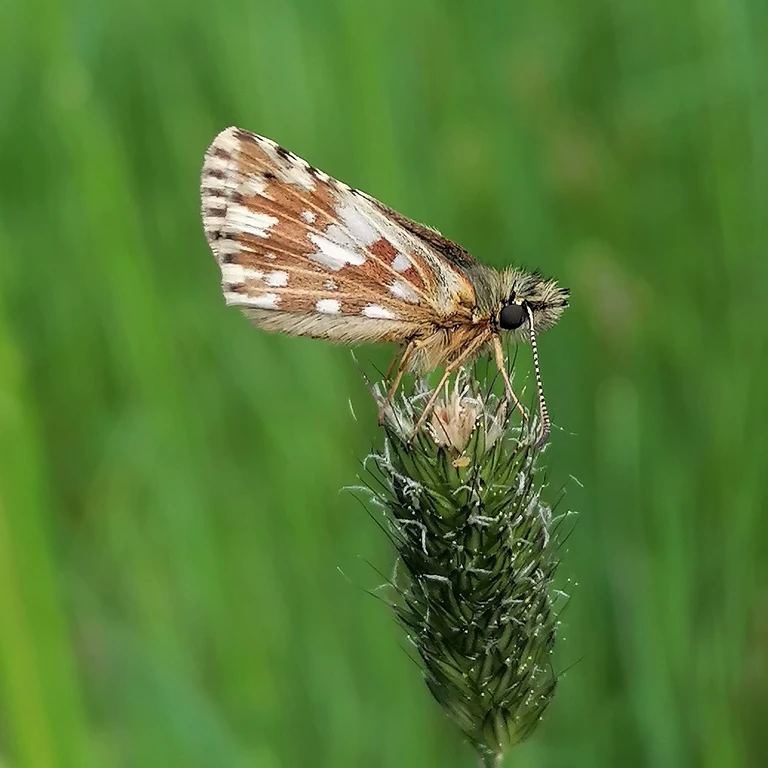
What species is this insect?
Pyrgus malvae
